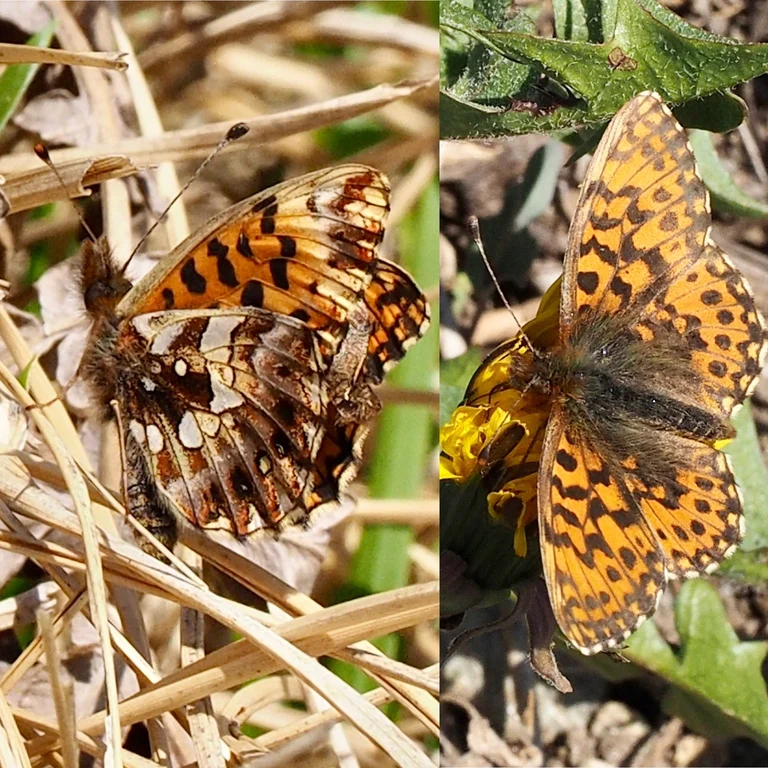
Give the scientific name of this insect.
Boloria dia
